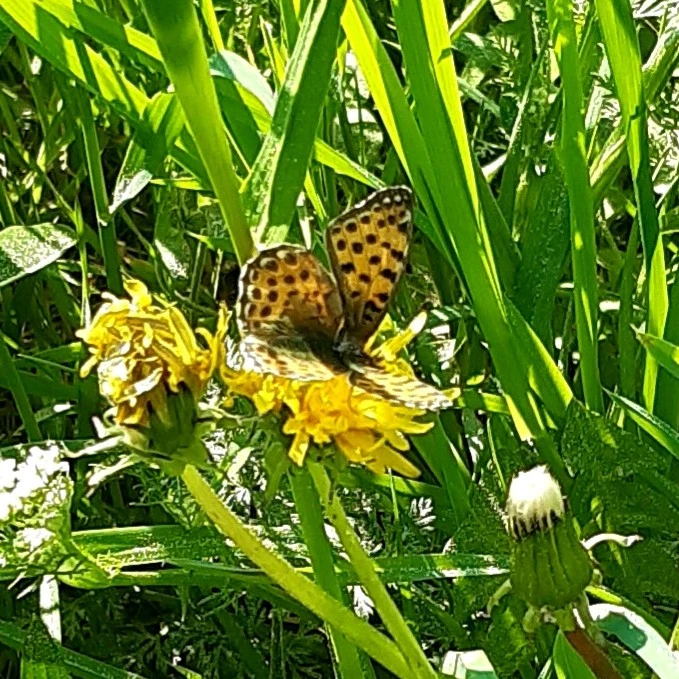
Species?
Issoria lathonia
